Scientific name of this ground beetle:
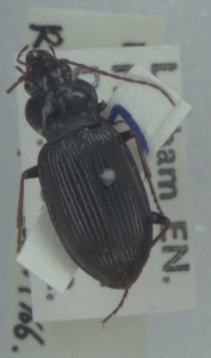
Nebria brevicollis
